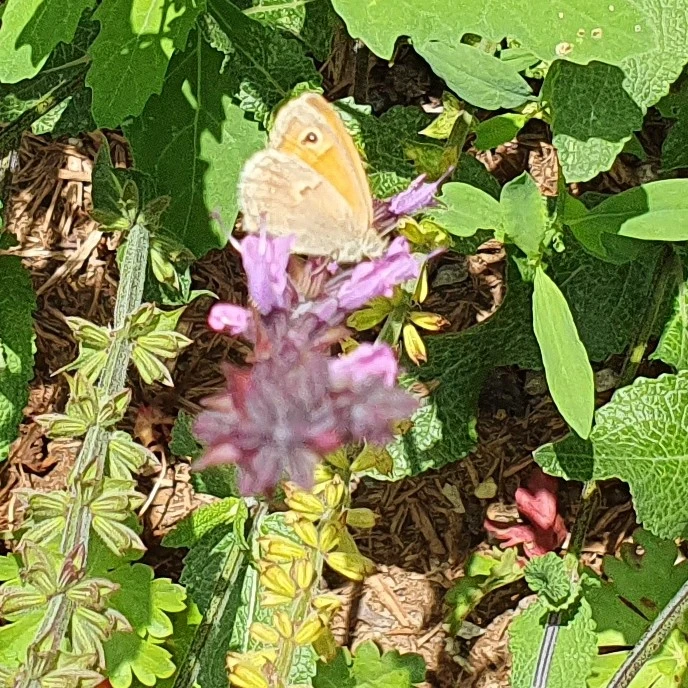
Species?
Coenonympha pamphilus
